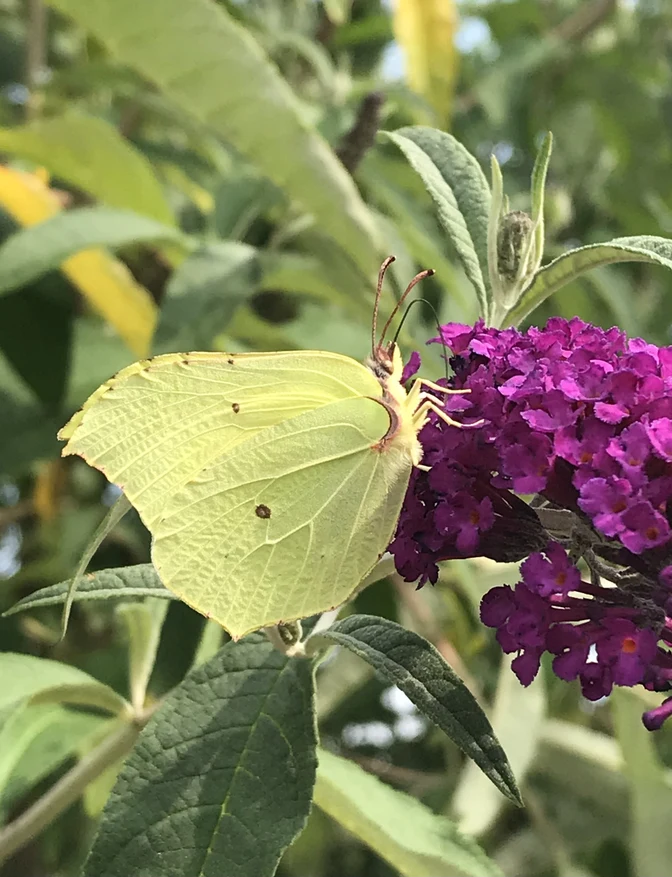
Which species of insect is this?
Gonepteryx rhamni
